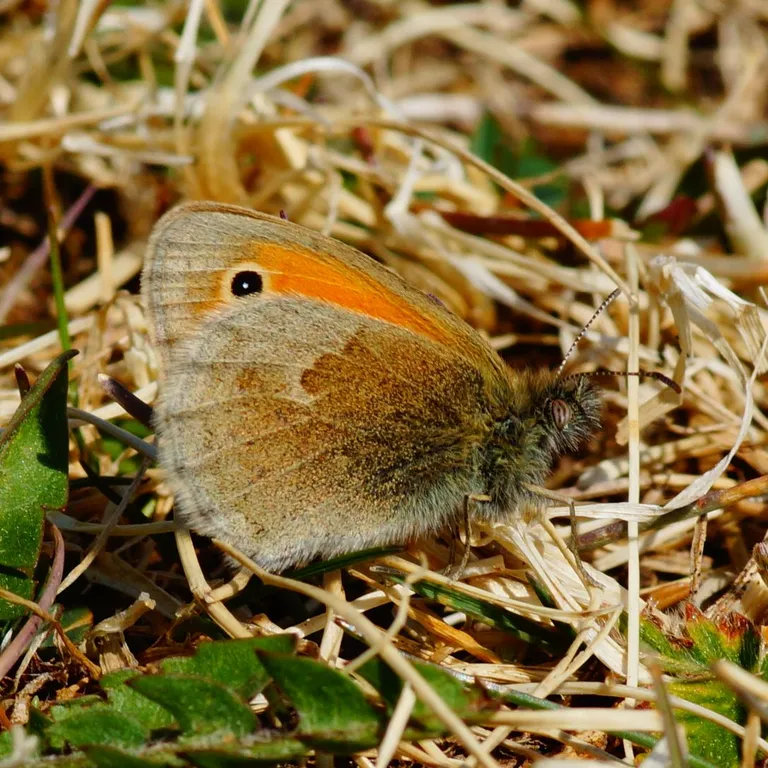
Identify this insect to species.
Coenonympha pamphilus
